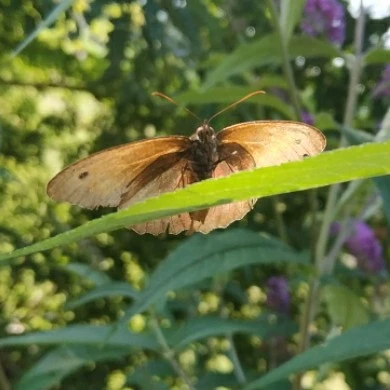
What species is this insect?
Maniola jurtina
